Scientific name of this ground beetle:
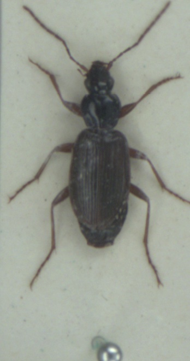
Platynus livens
